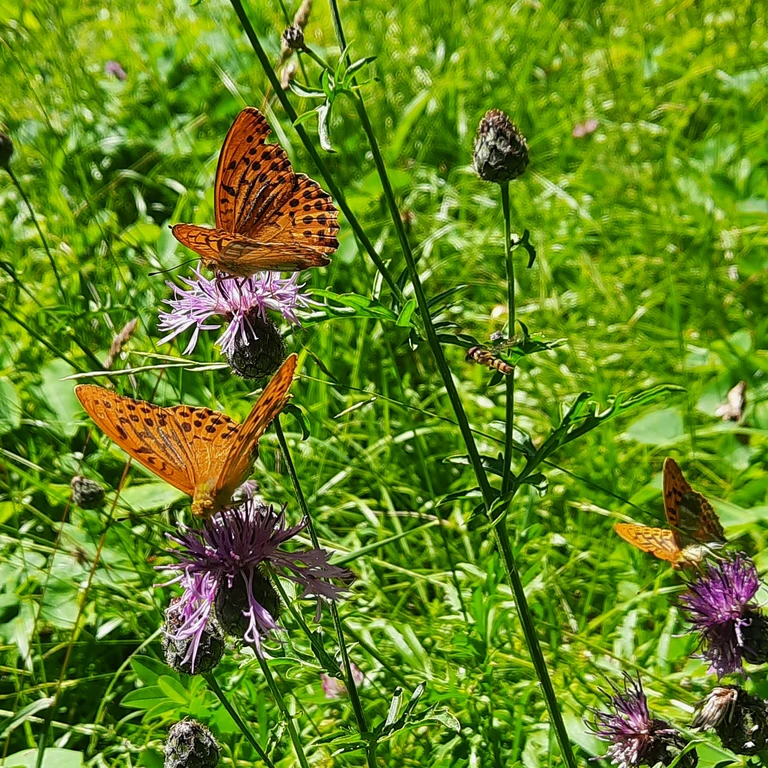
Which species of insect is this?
Argynnis paphia
